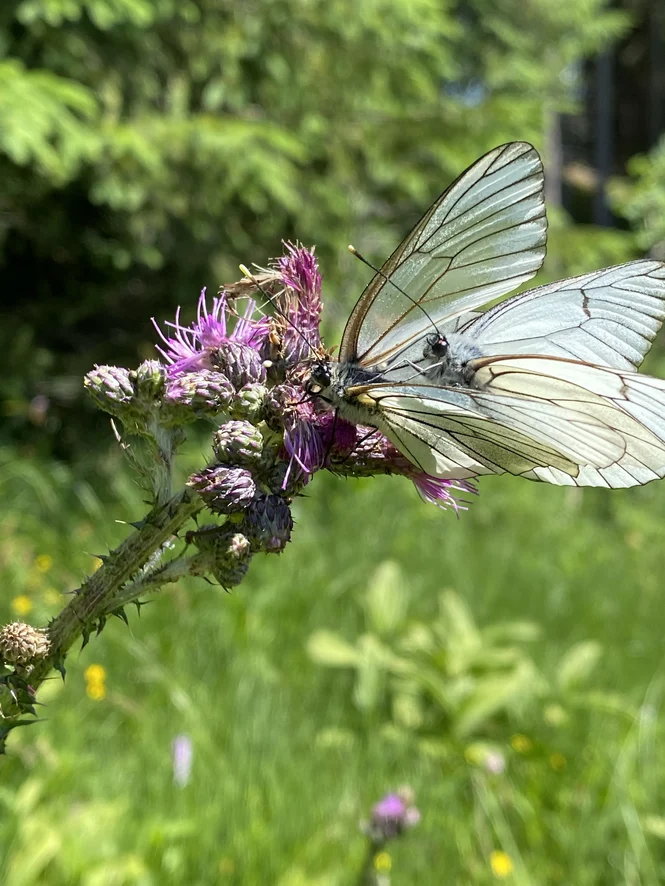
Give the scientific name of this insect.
Aporia crataegi
